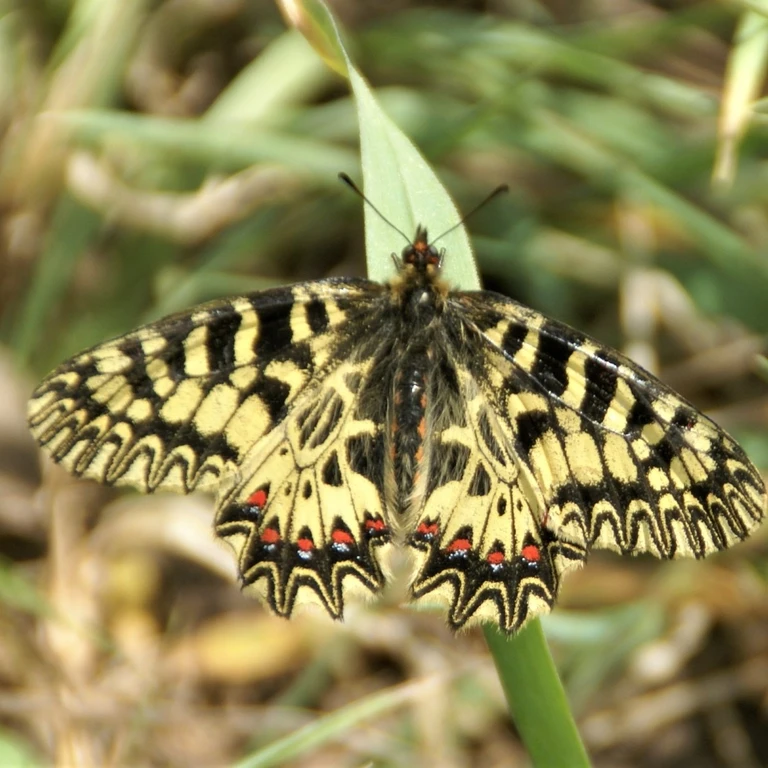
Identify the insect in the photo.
Zerynthia polyxena
